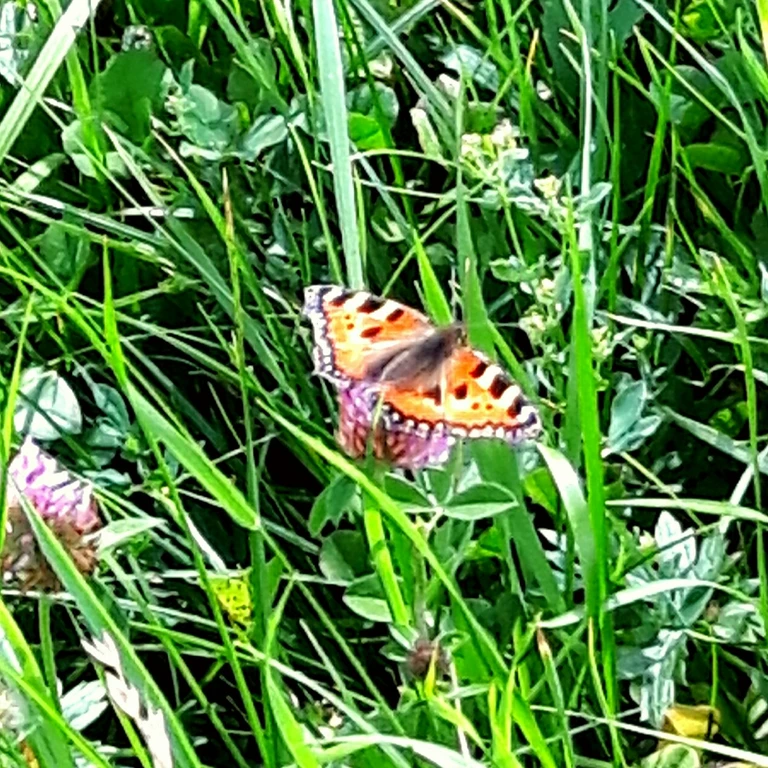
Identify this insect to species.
Aglais urticae
